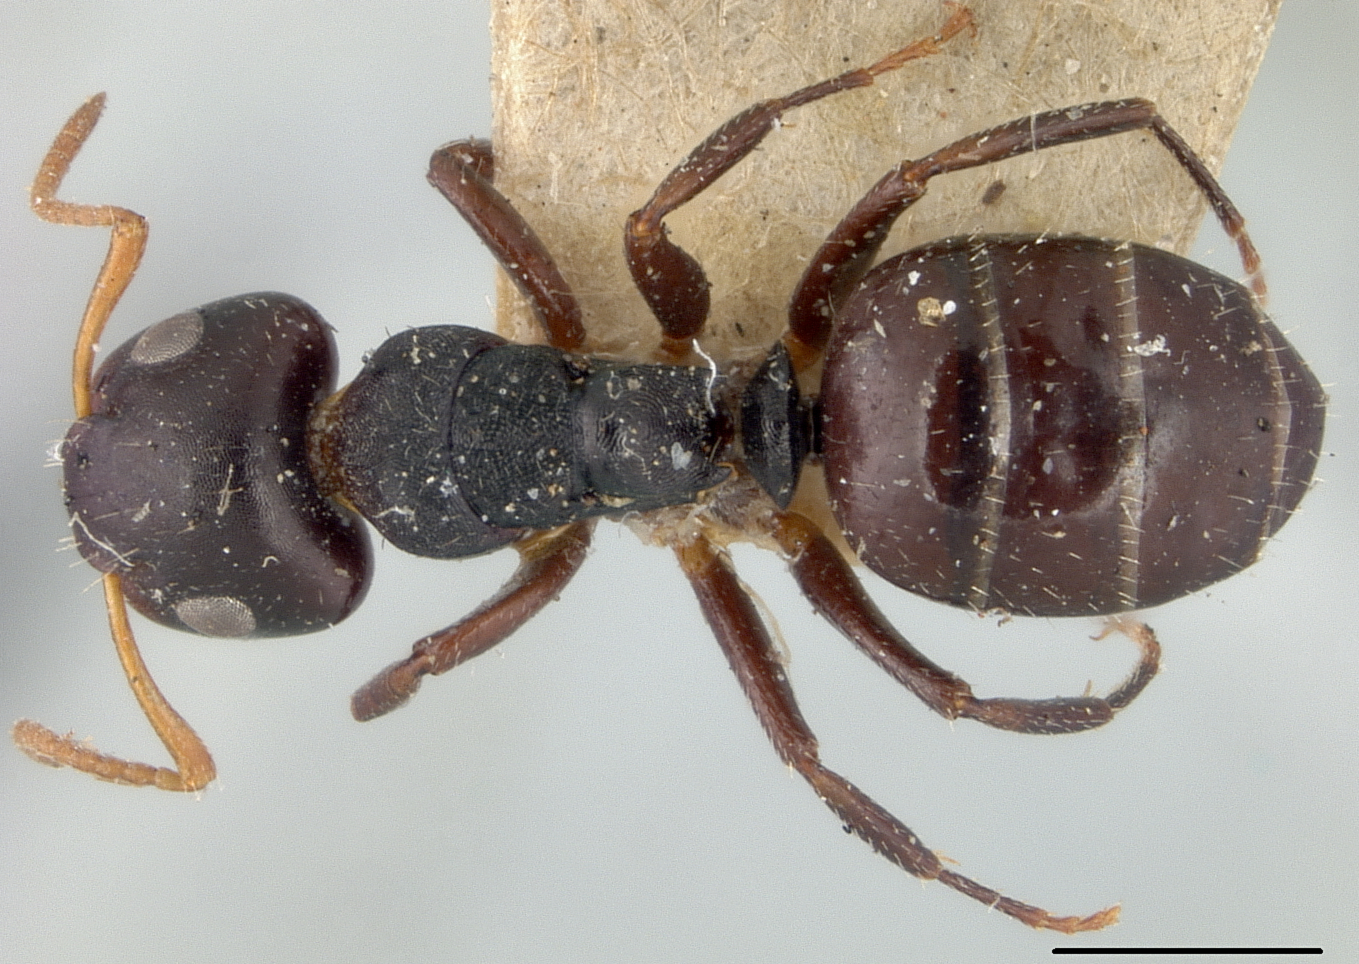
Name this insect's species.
Camponotus dalmasi
